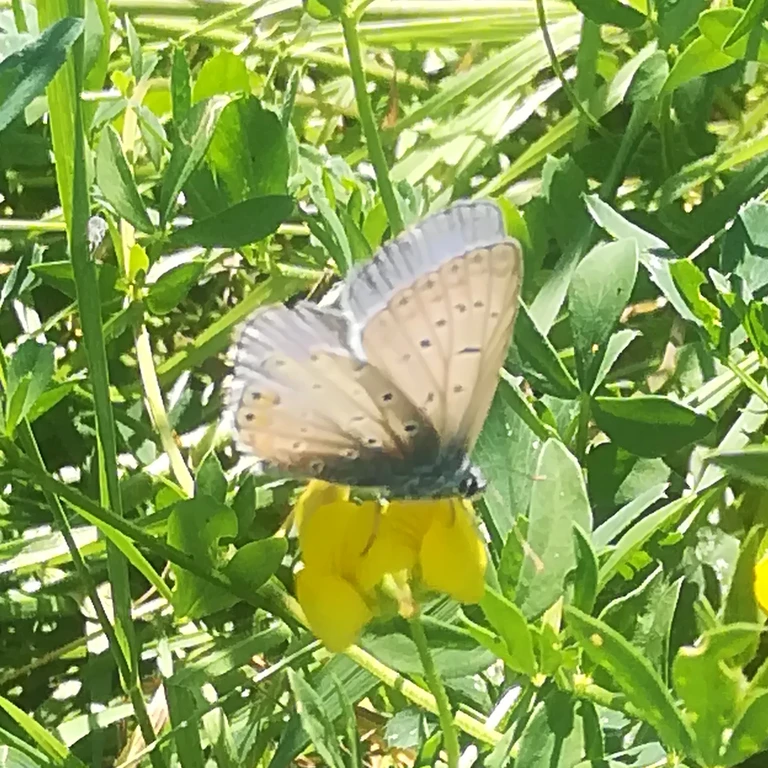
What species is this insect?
Cupido argiades (also Elkalyce argiades)
